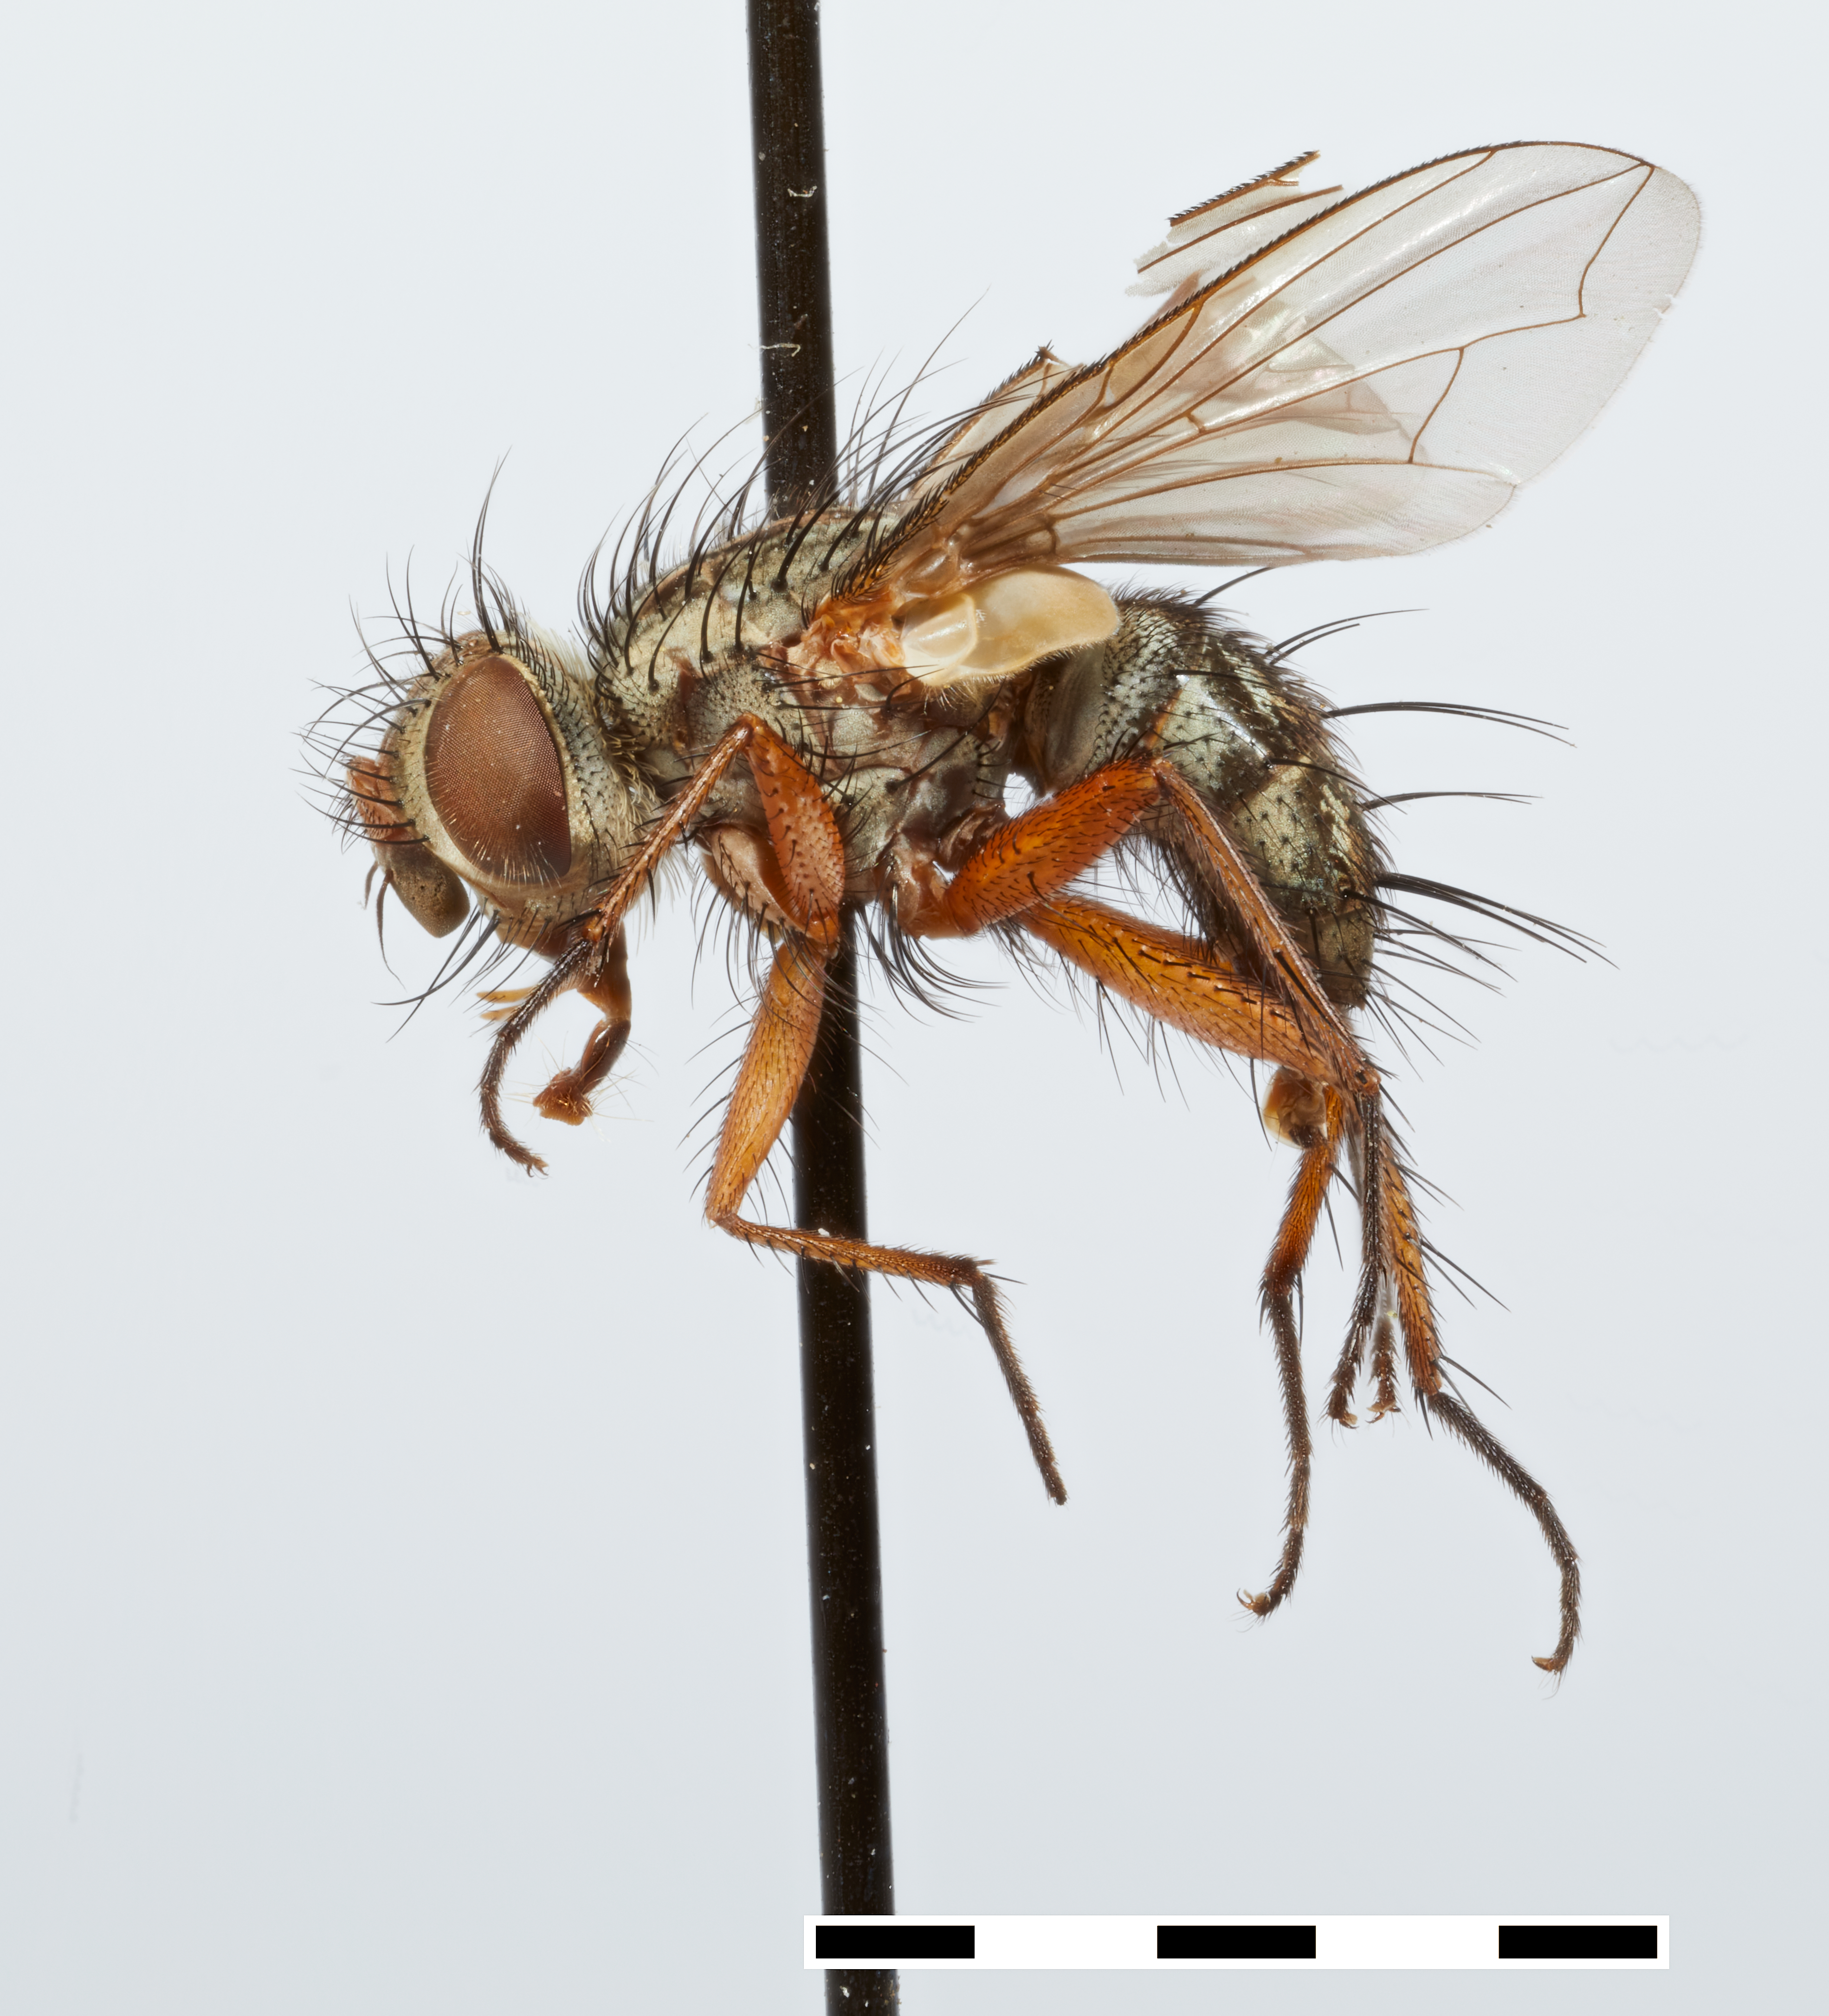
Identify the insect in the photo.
Anemorilla rufescens
